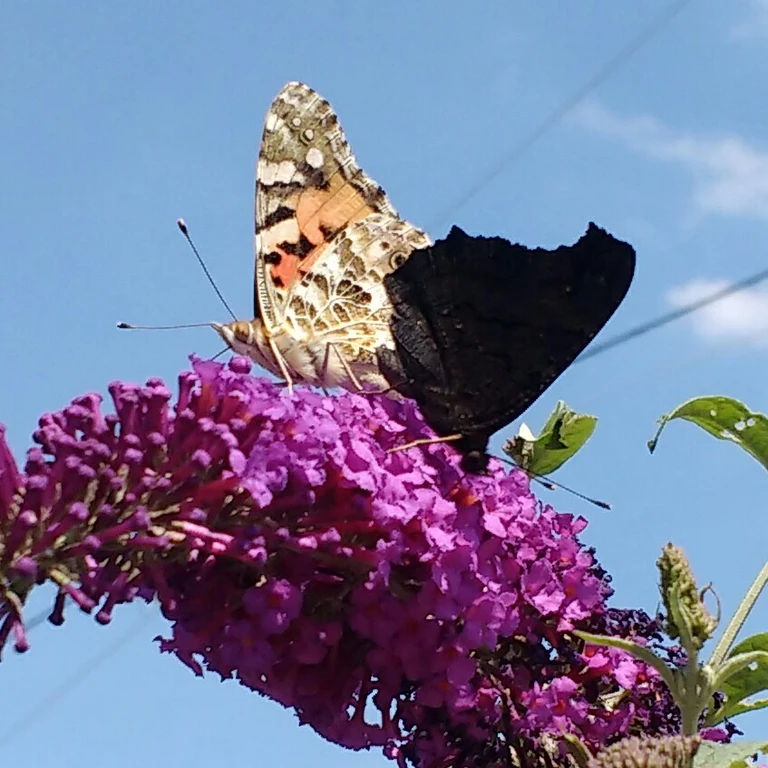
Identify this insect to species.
Vanessa cardui
